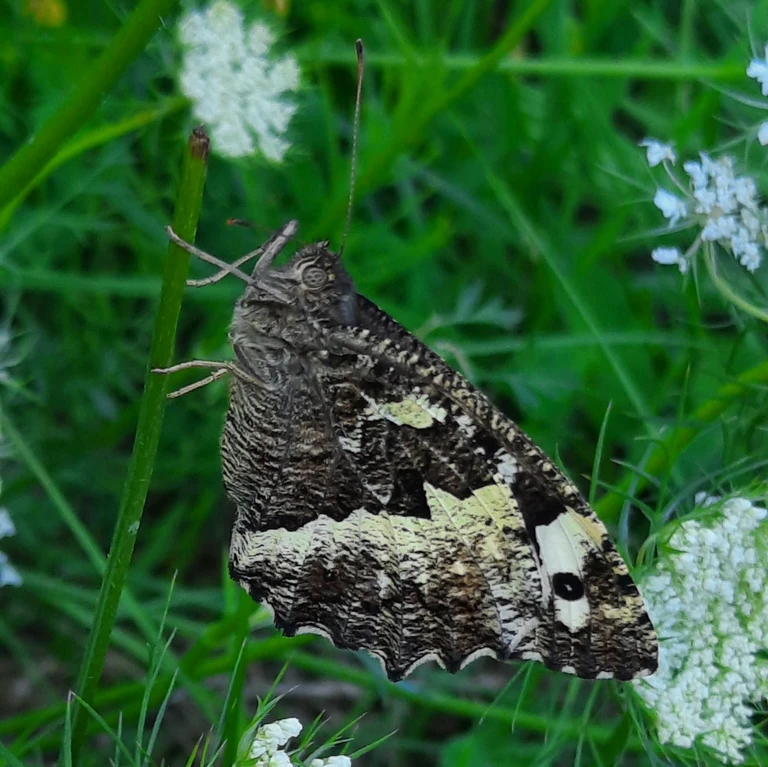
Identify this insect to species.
Brintesia circe
